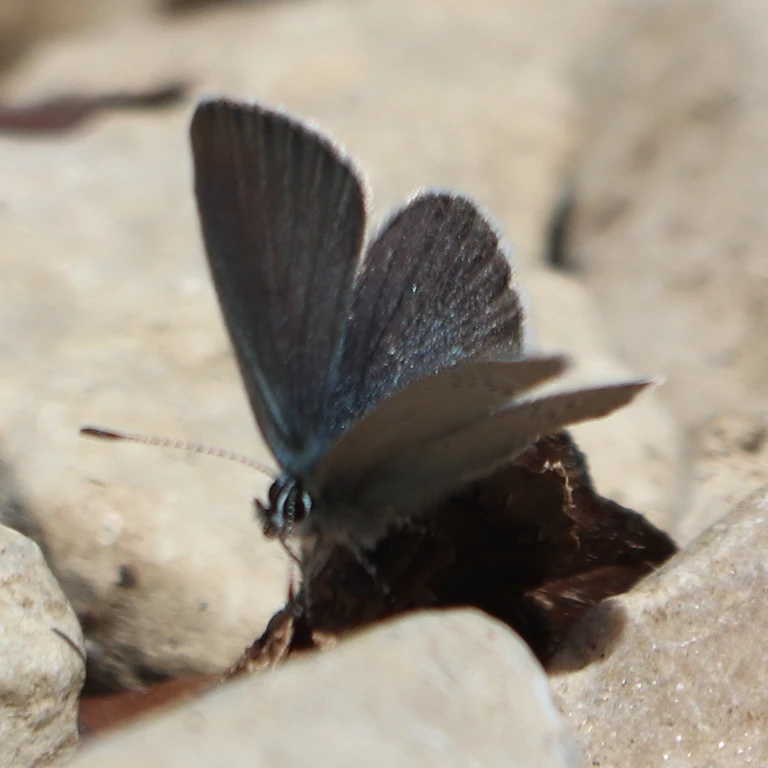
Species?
Cupido minimus
